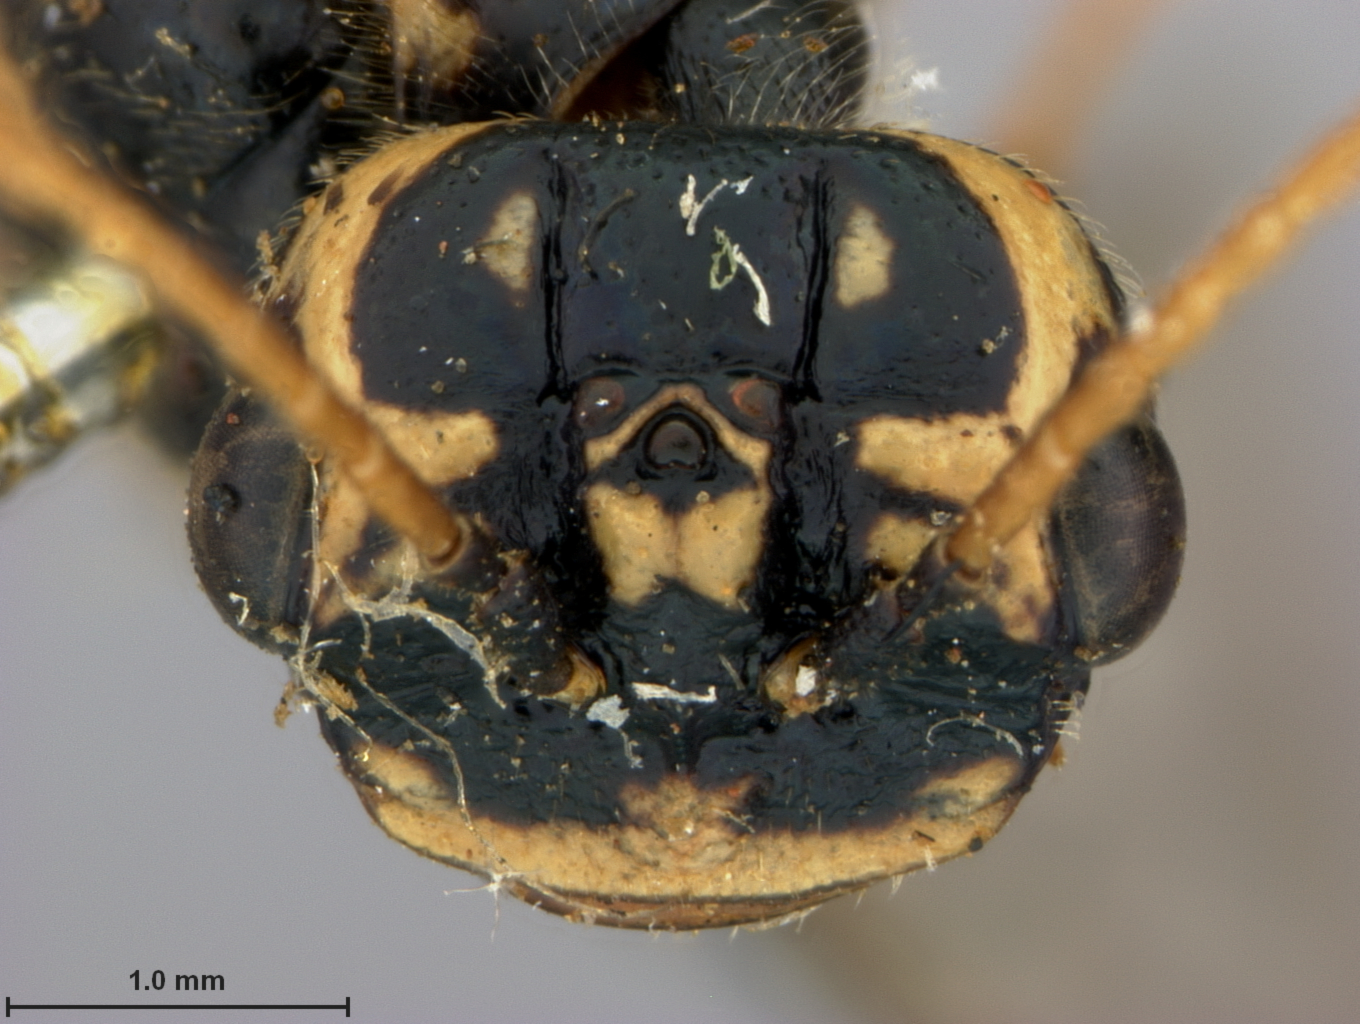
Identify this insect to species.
Bactroceros sitkensis
